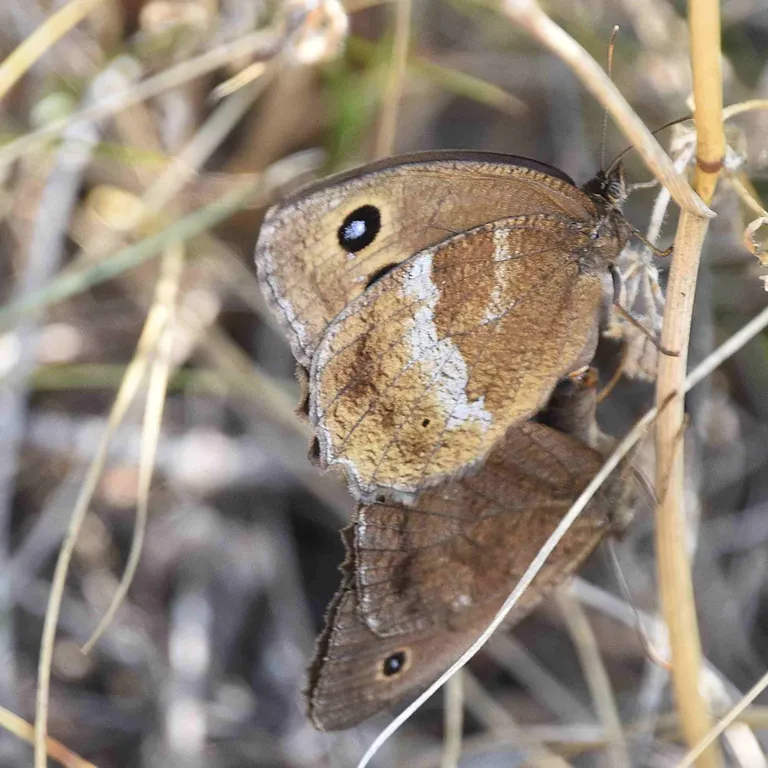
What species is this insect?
Minois dryas
